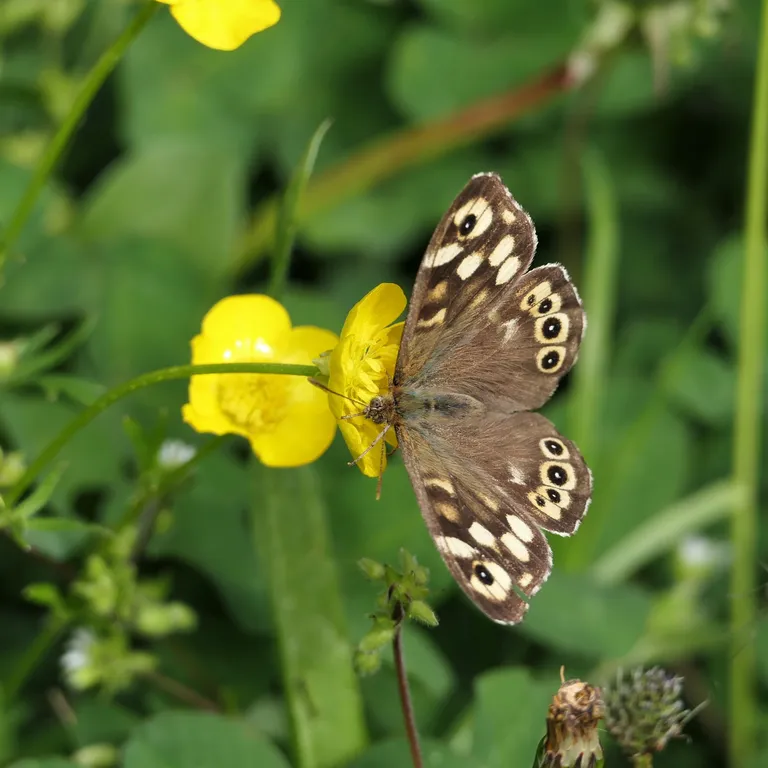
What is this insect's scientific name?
Pararge aegeria
